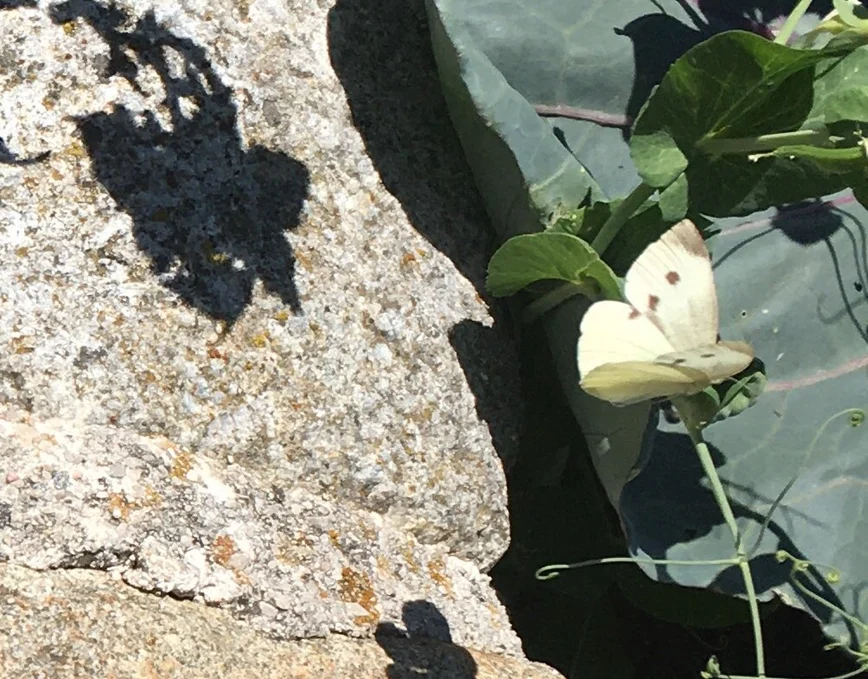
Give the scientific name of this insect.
Pieris rapae
